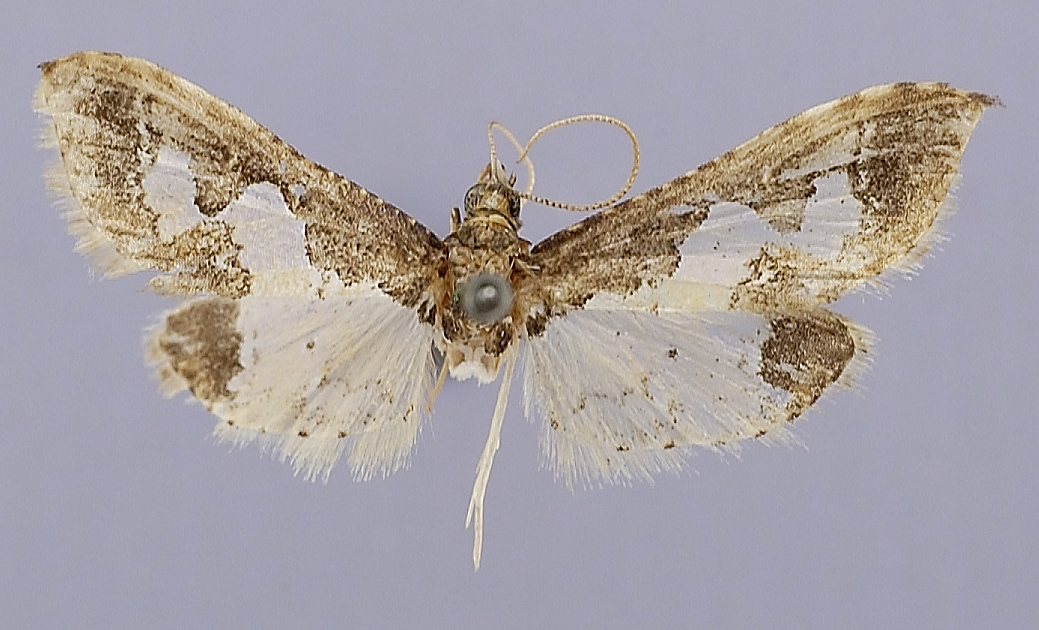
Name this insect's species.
Eurrhyparodes syllepidia
